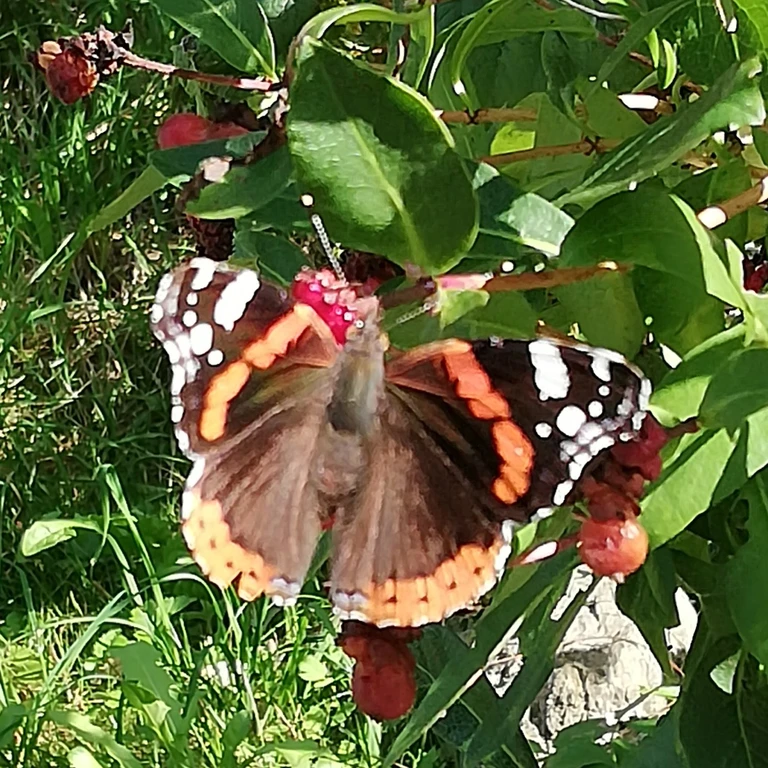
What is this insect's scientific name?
Vanessa atalanta
